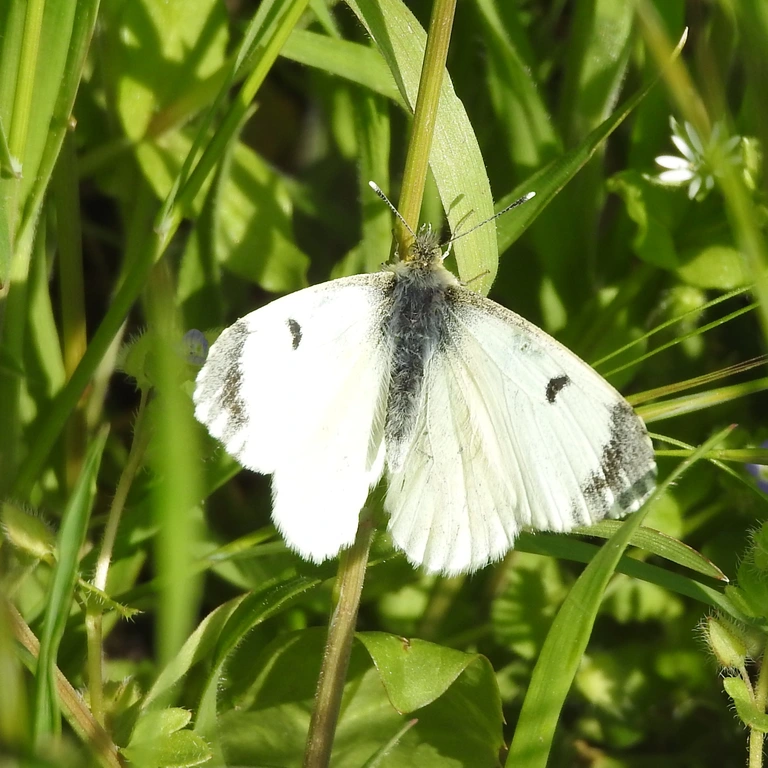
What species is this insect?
Anthocharis cardamines
